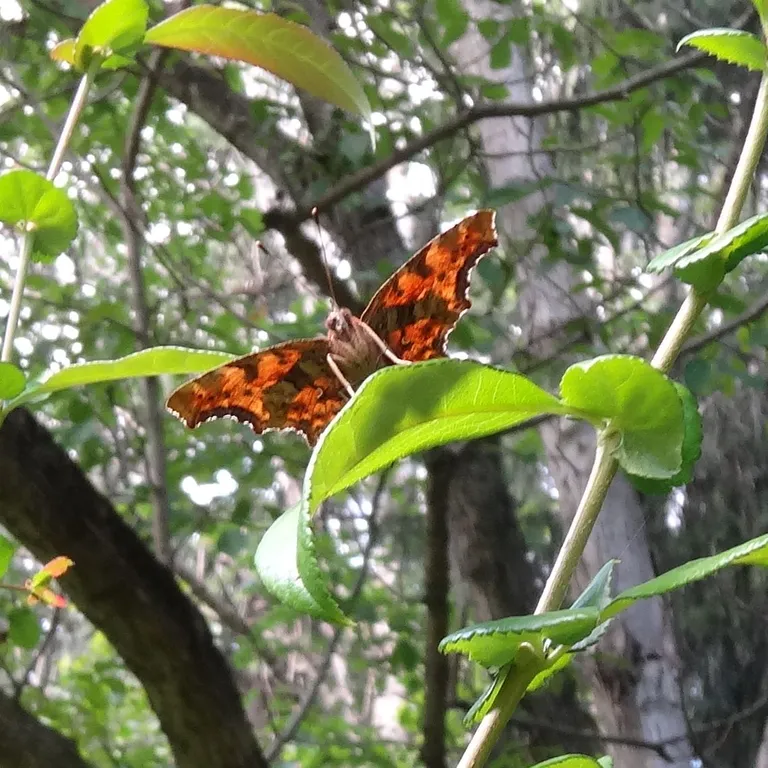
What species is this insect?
Polygonia c-album
